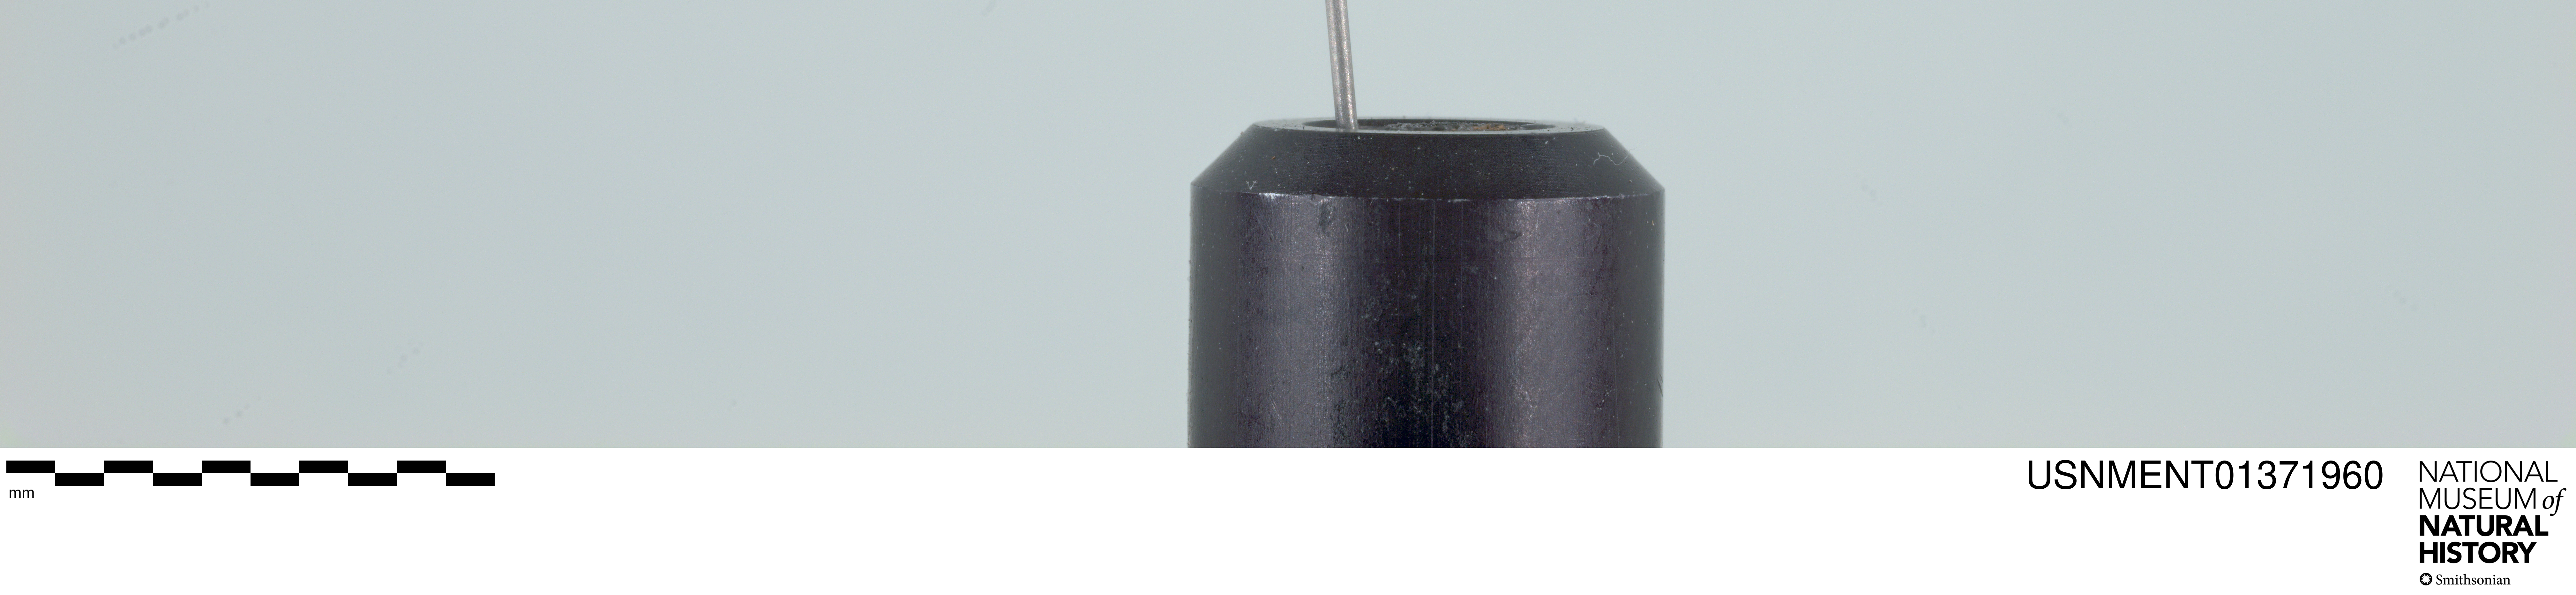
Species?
Neorhynchocephalus tauscheri
